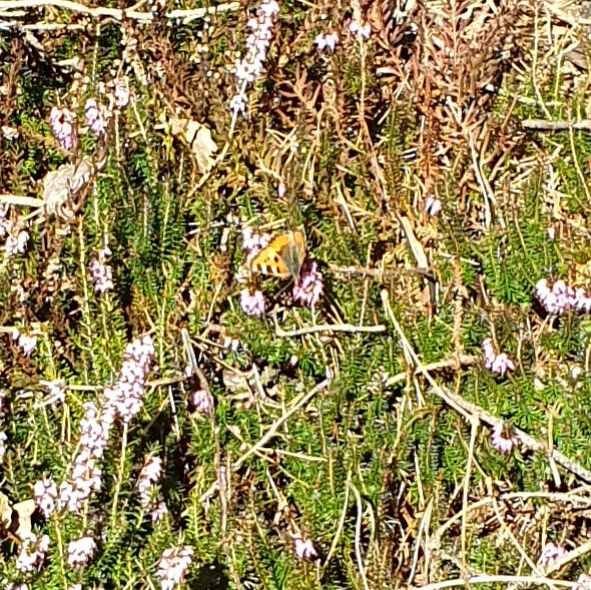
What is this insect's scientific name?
Aglais urticae
